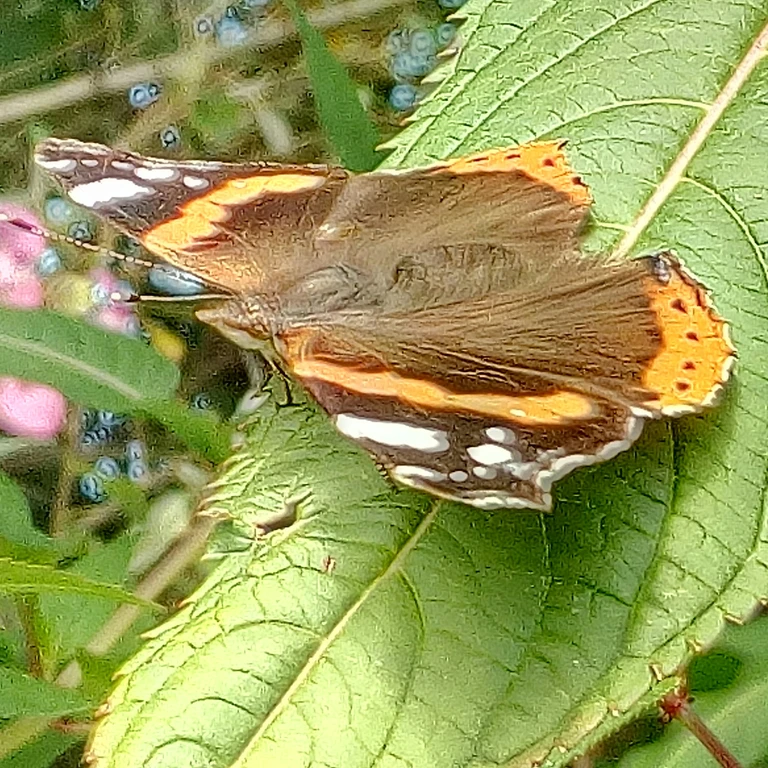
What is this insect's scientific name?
Vanessa atalanta
